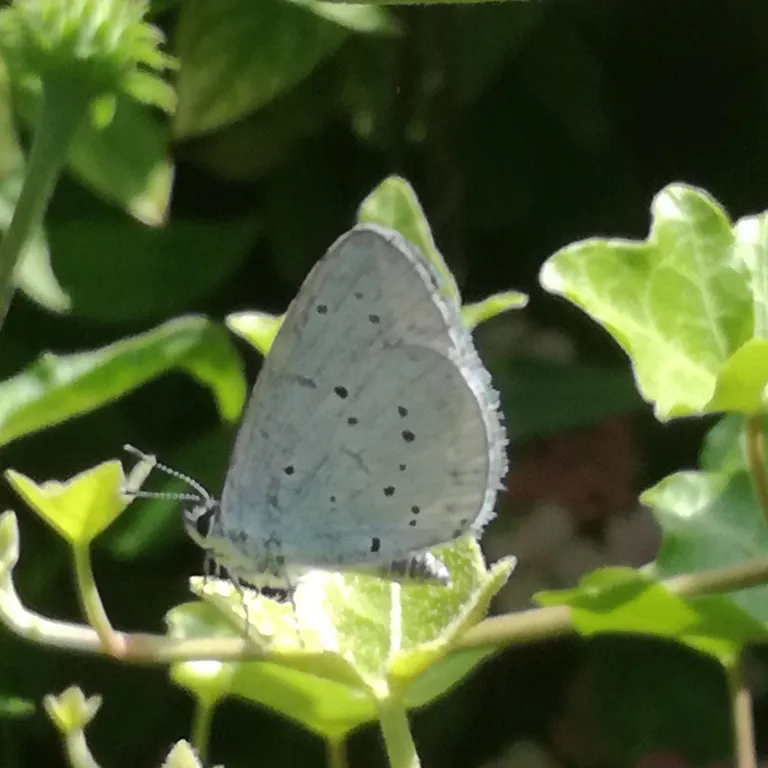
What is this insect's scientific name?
Celastrina argiolus
